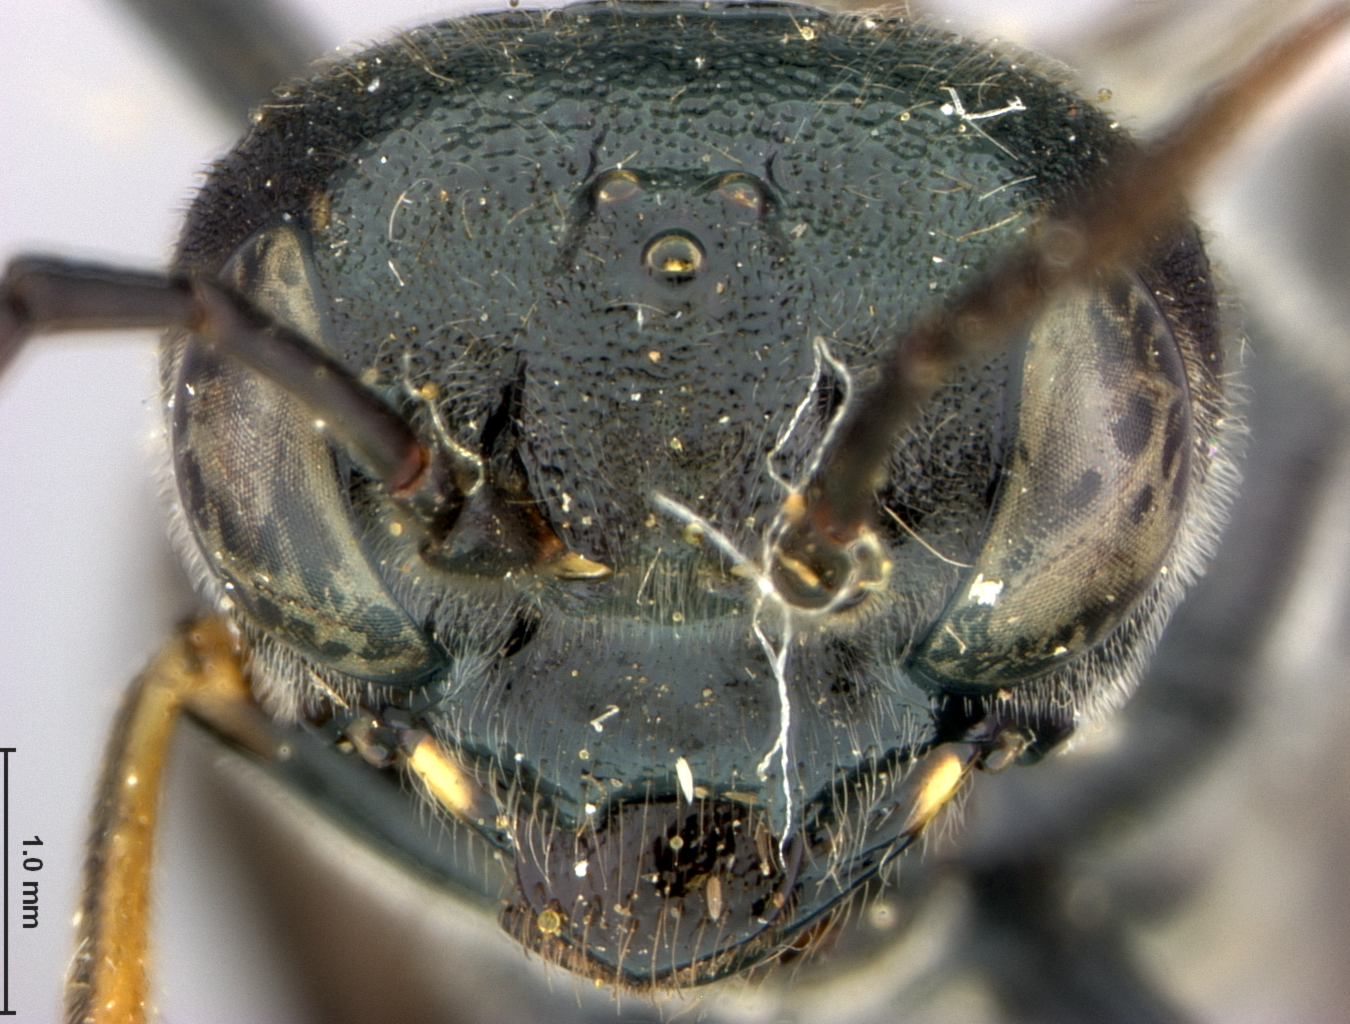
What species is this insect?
Jermakia nigra
